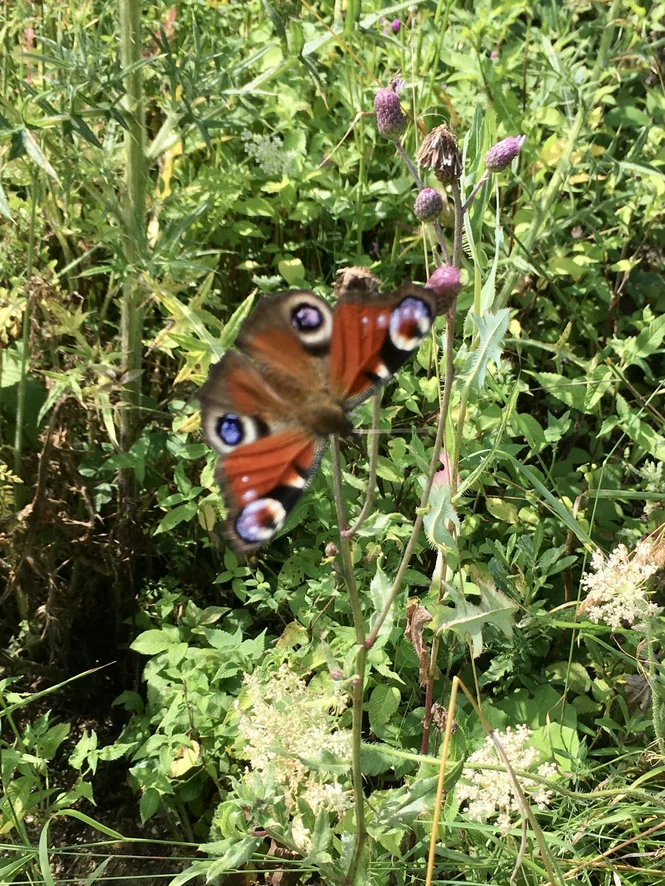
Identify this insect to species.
Aglais io
